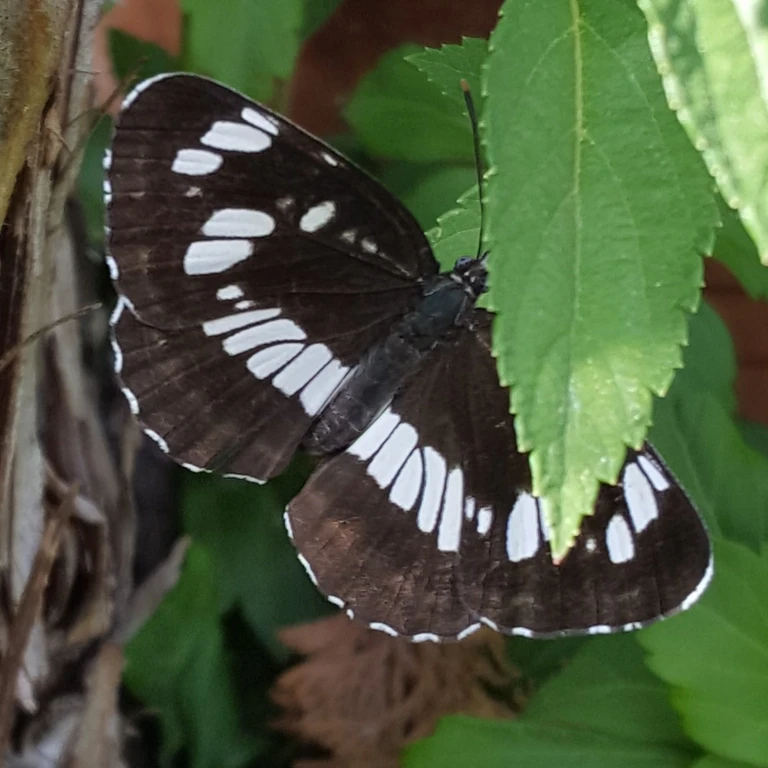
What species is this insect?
Neptis rivularis
